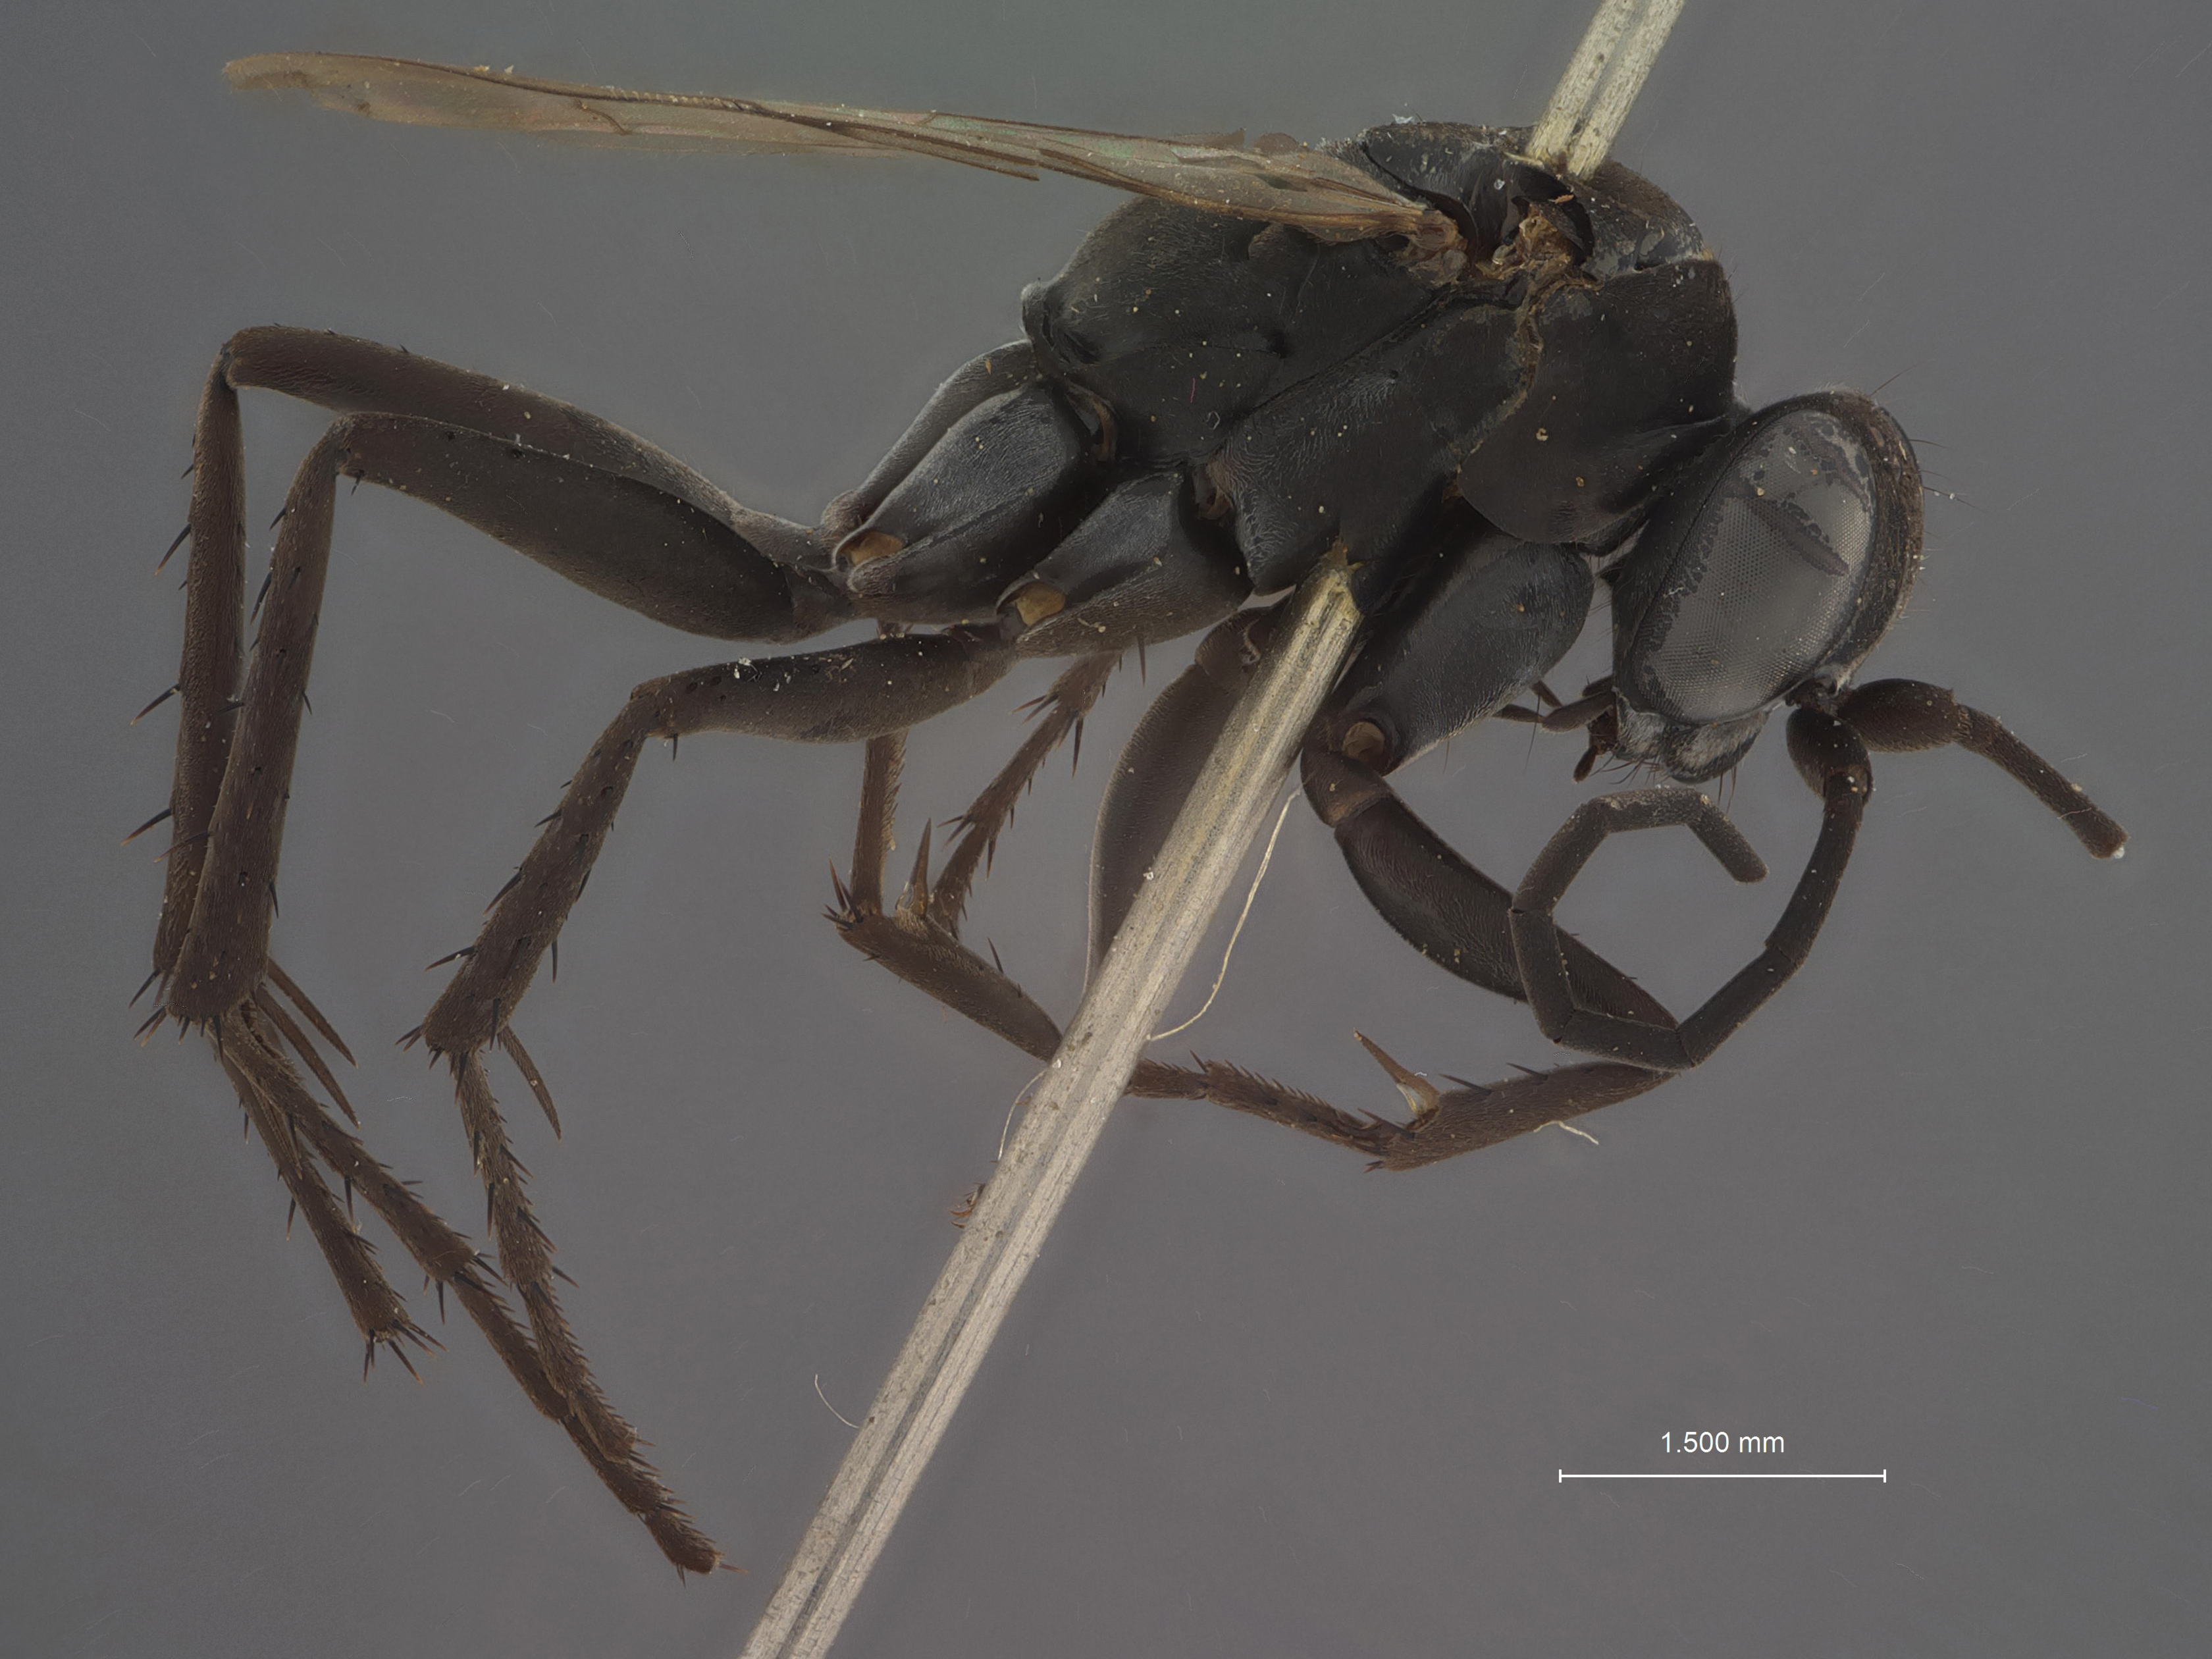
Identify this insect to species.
Pompilinus nigritos
